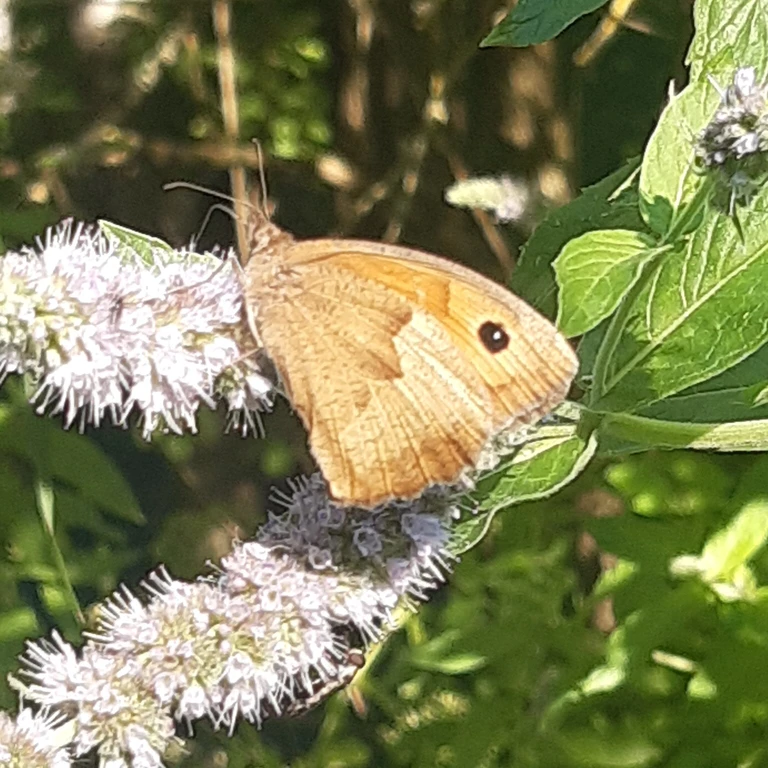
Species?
Maniola jurtina
